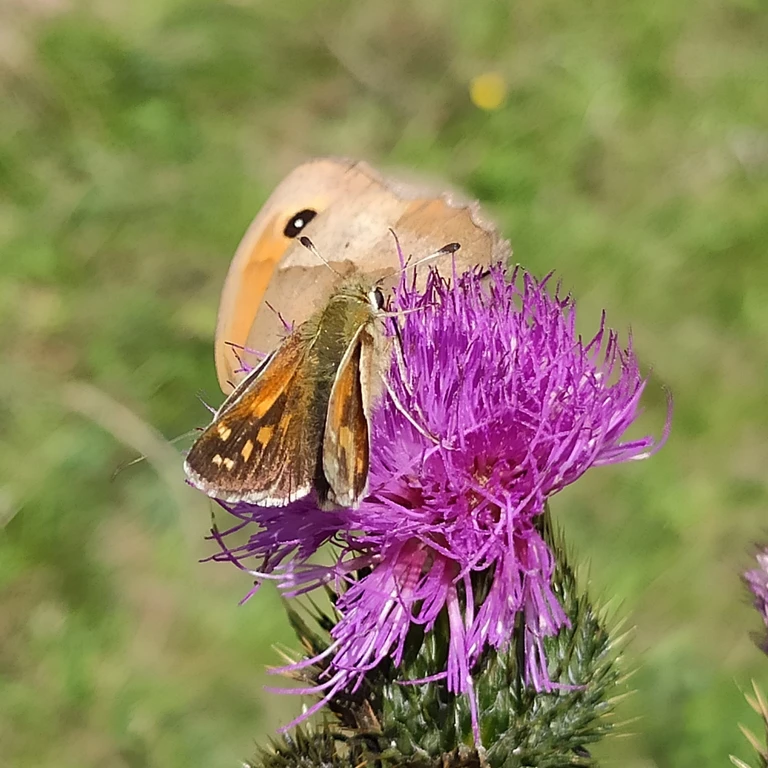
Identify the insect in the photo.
Hesperia comma
